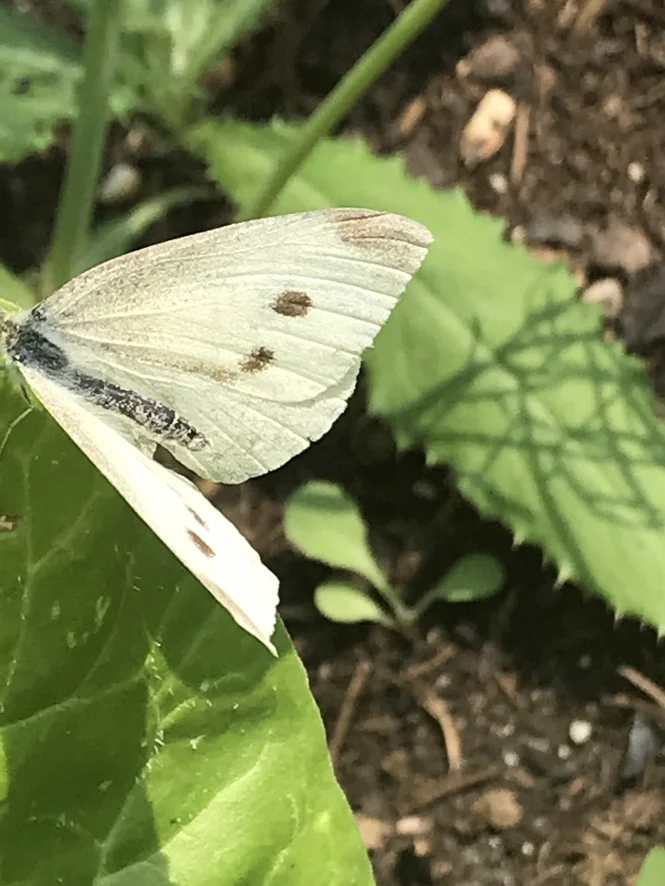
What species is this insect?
Pieris rapae
